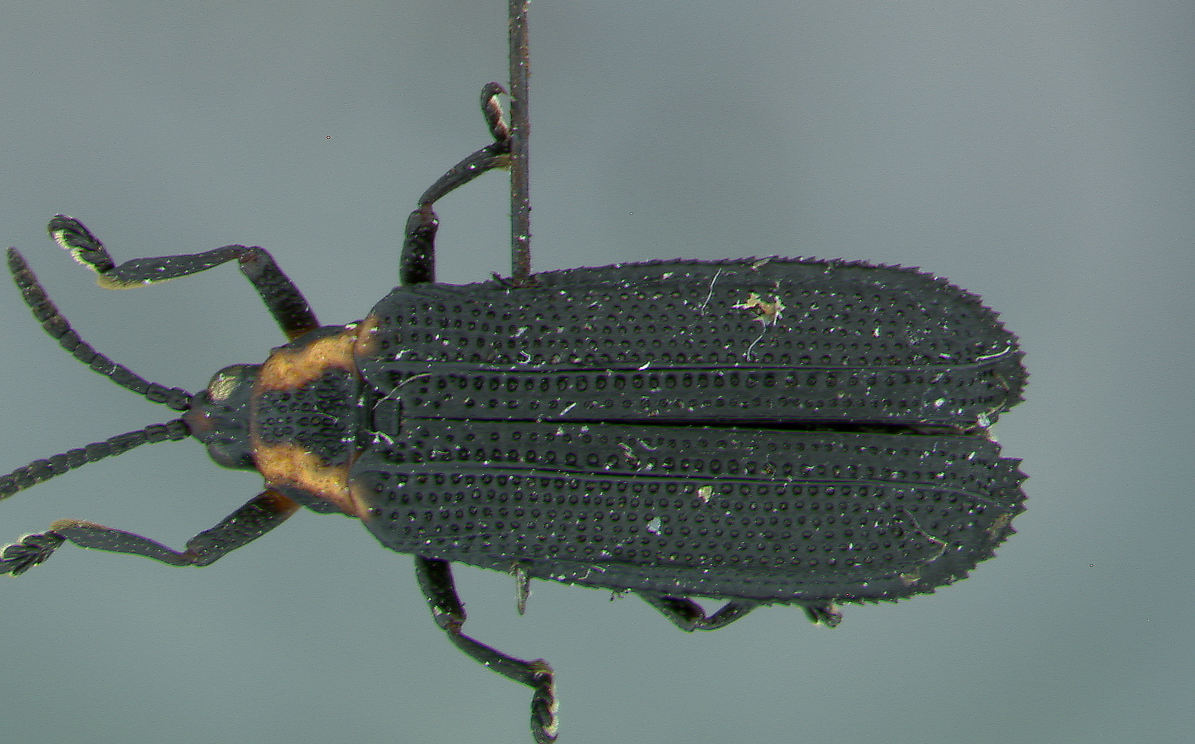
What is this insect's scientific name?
Xenochalepus potomaca
